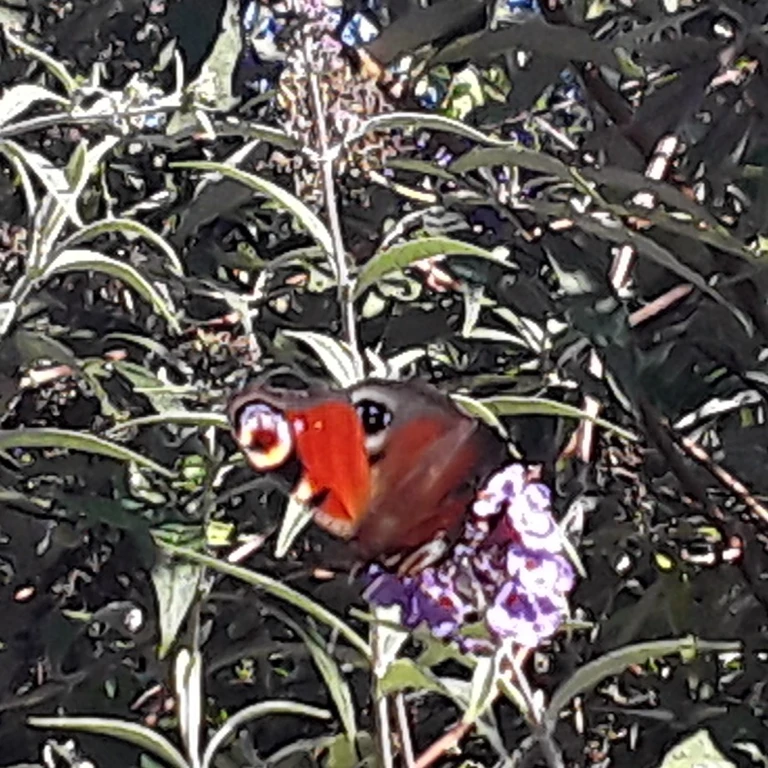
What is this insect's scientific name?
Aglais io
